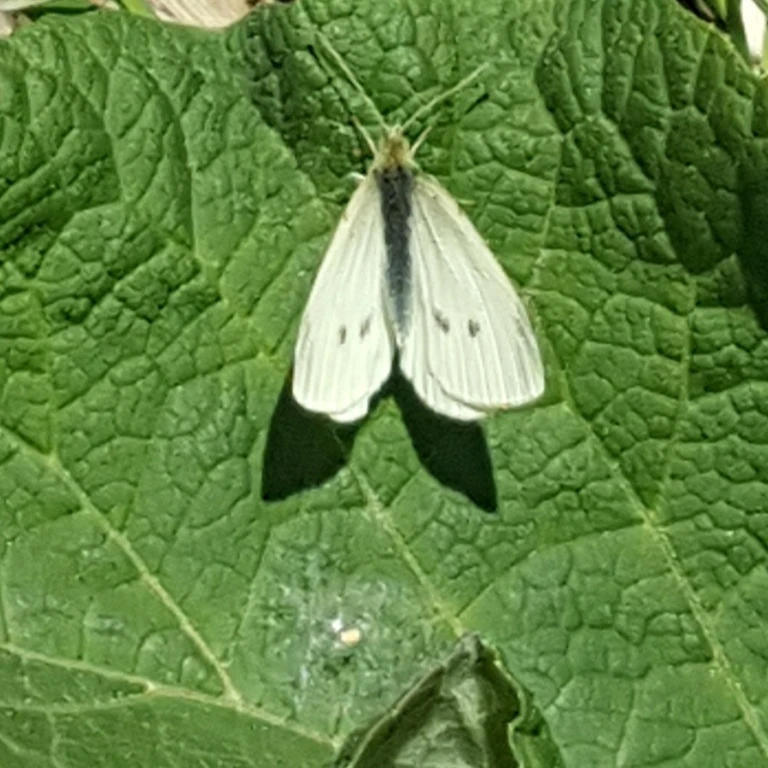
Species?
Pieris rapae
